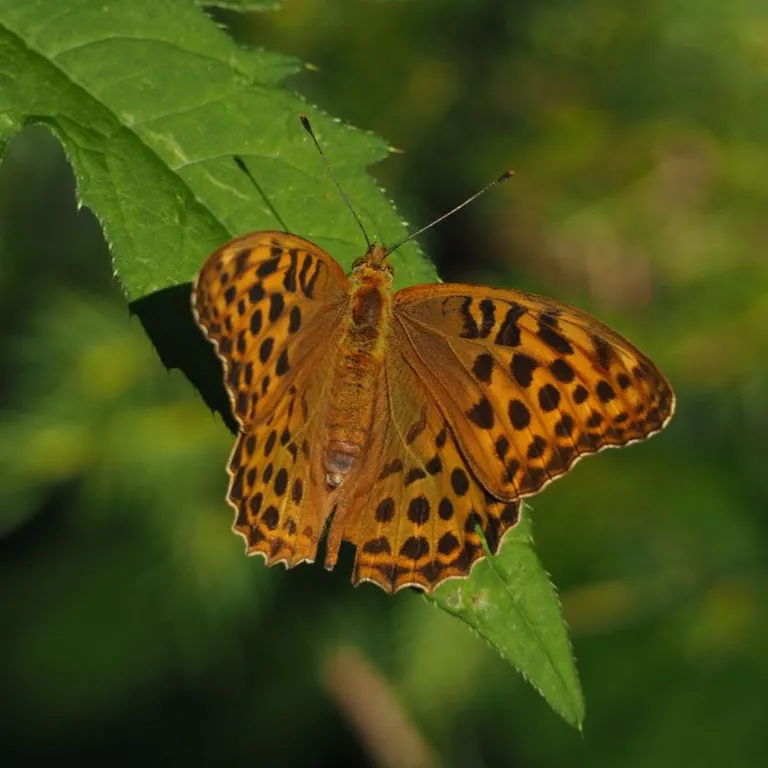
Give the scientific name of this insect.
Argynnis paphia
